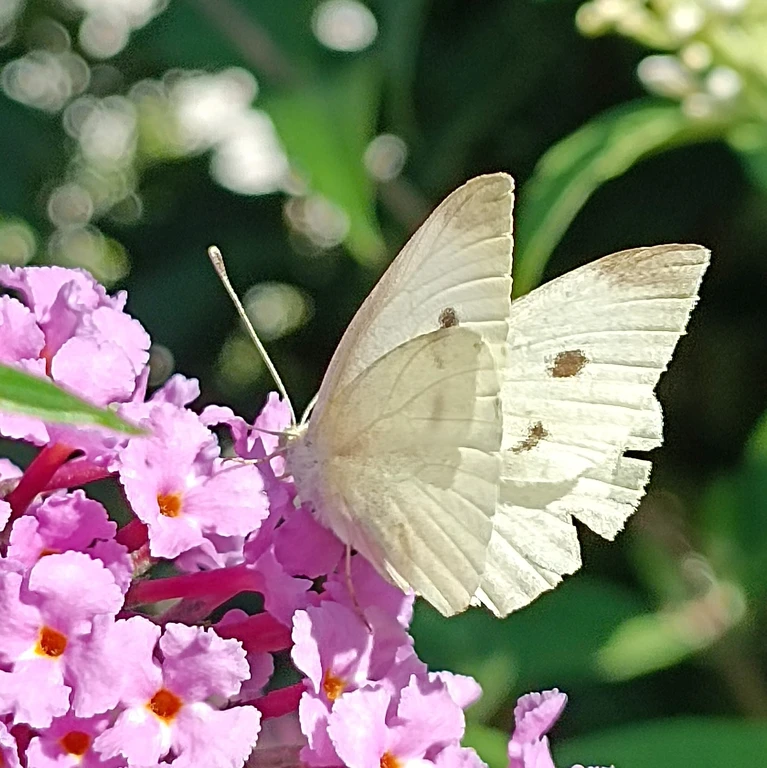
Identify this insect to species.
Pieris rapae
